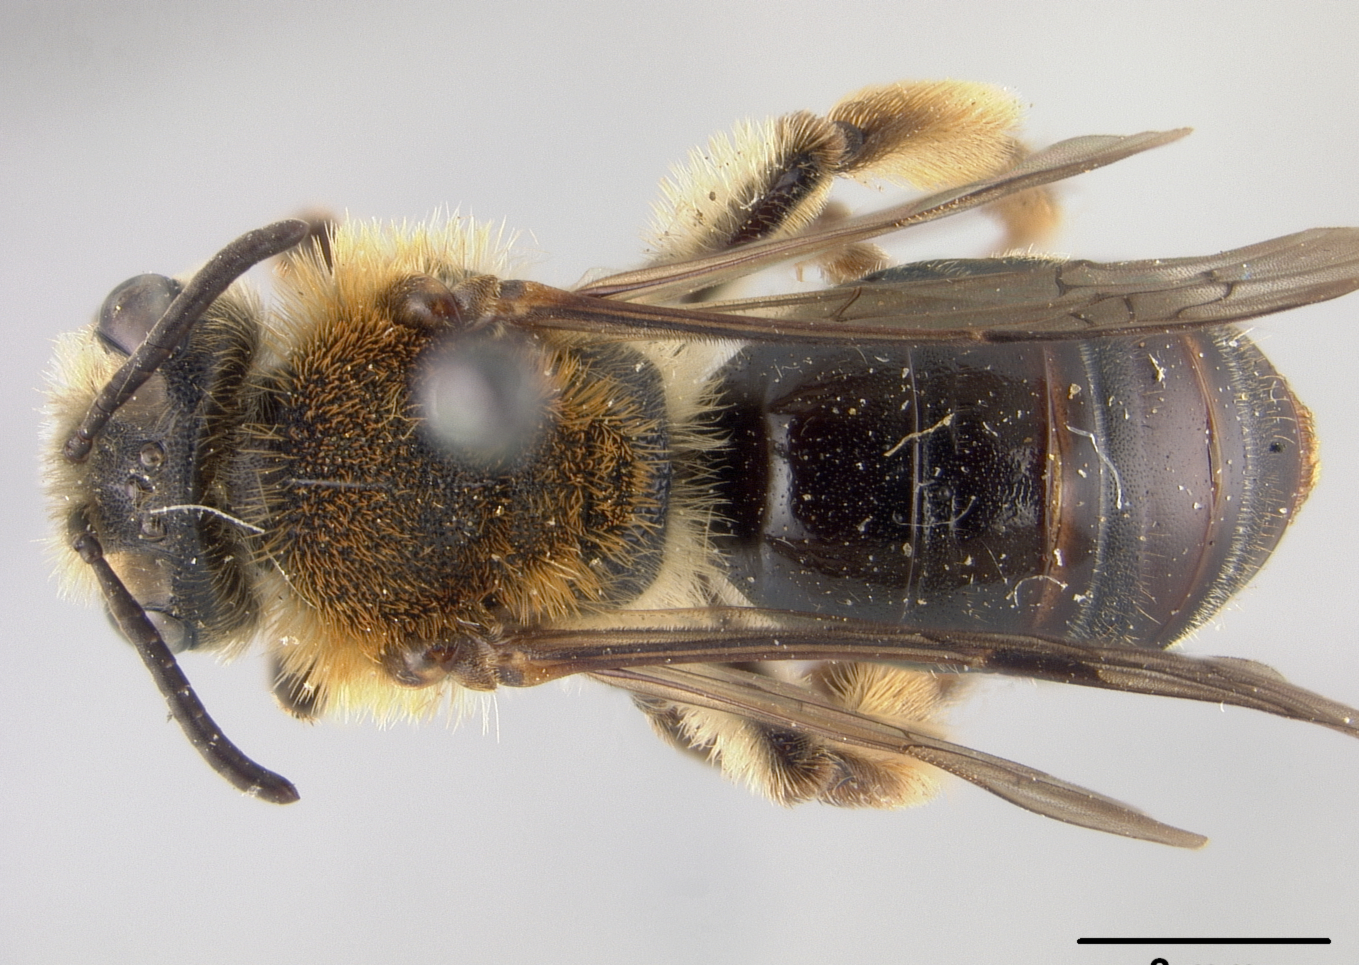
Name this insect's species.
Andrena californica
